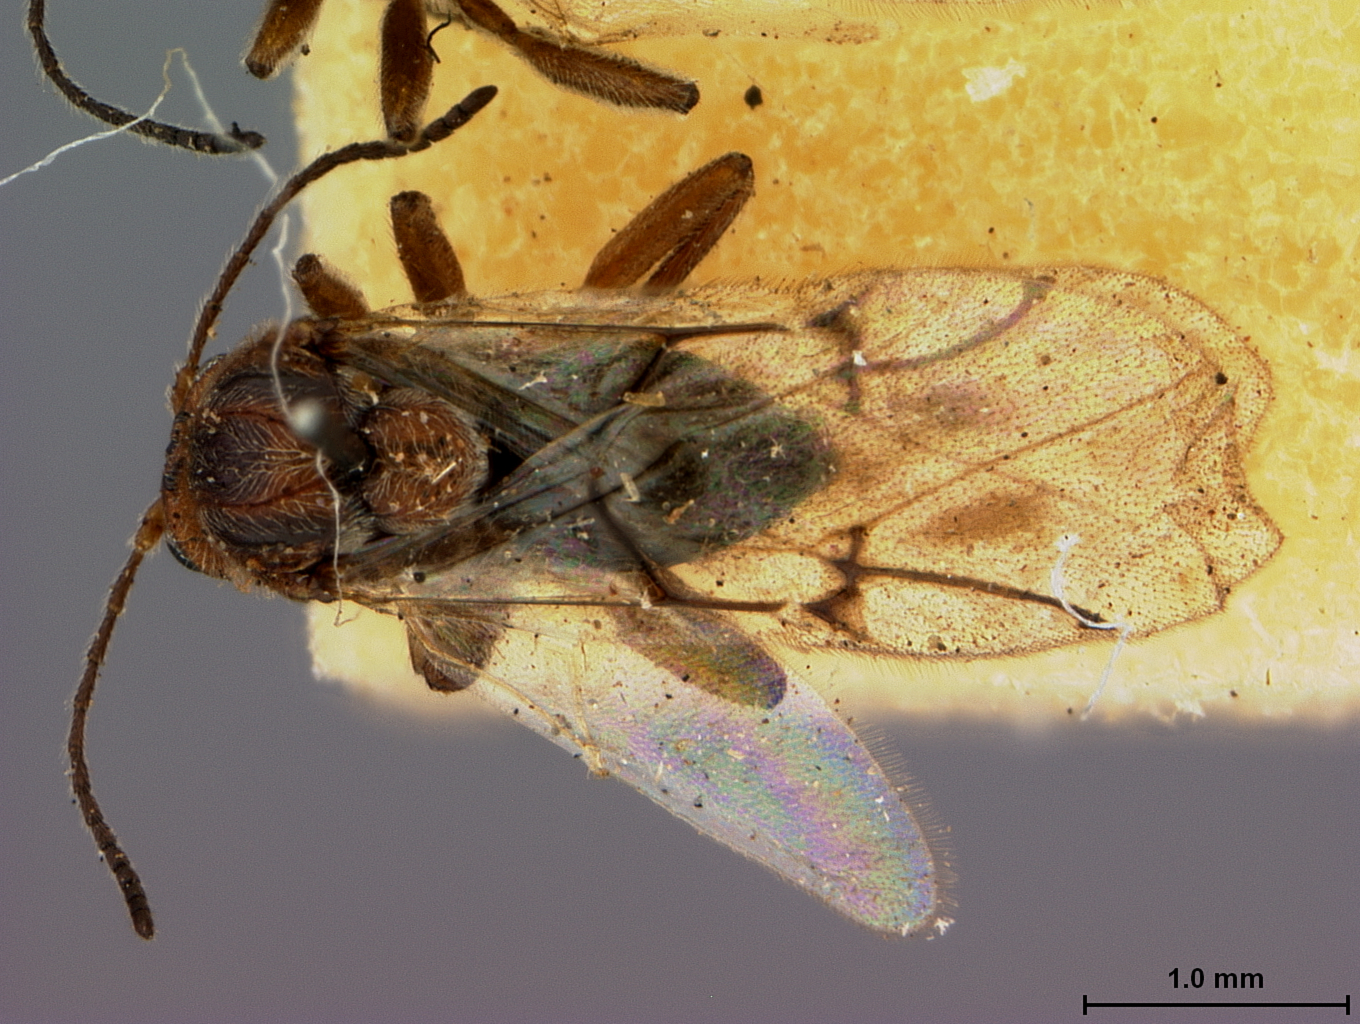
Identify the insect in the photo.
Holcaspis douglasii
